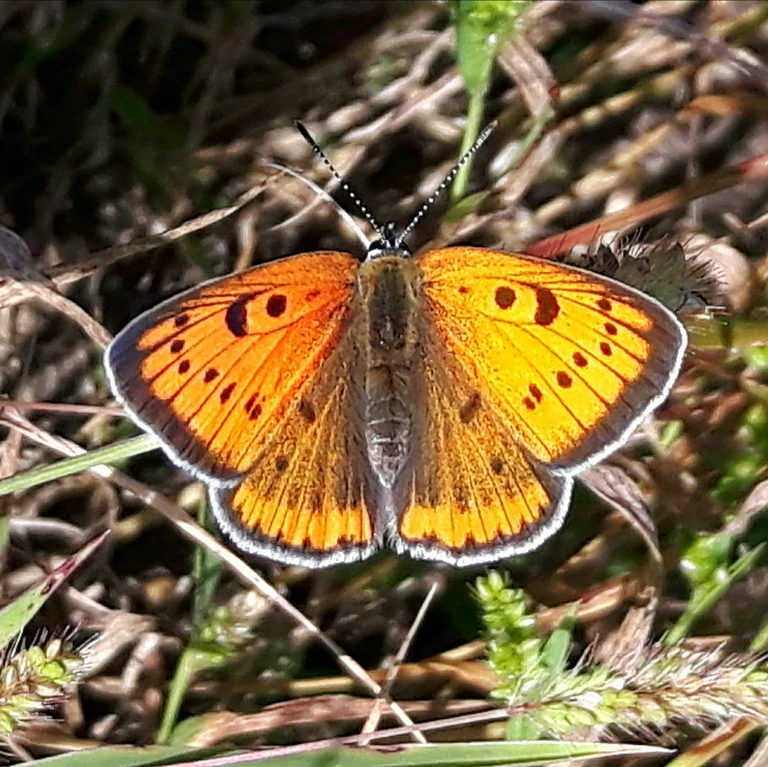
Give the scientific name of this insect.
Lycaena dispar
